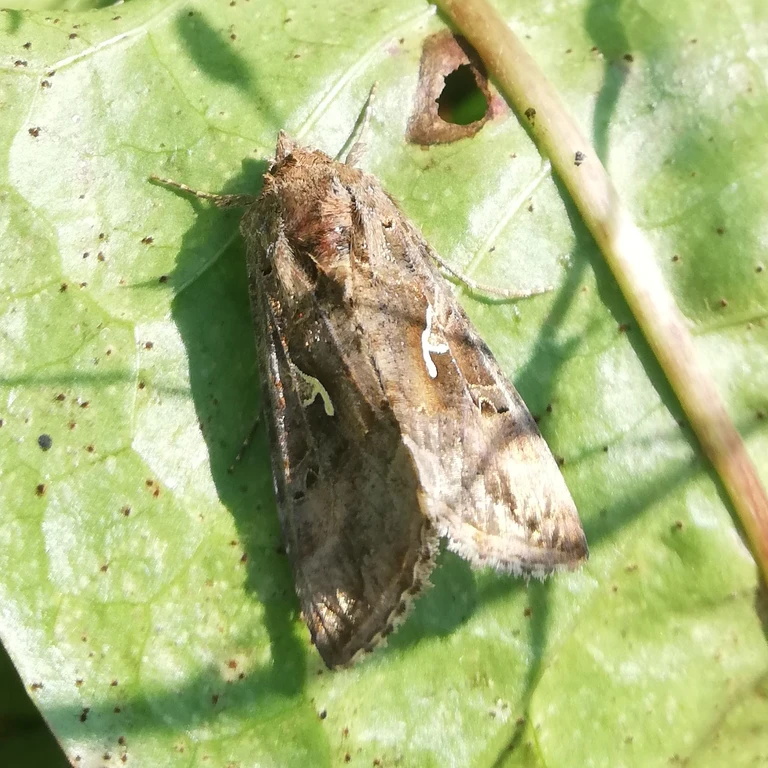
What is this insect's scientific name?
Autographa gamma
